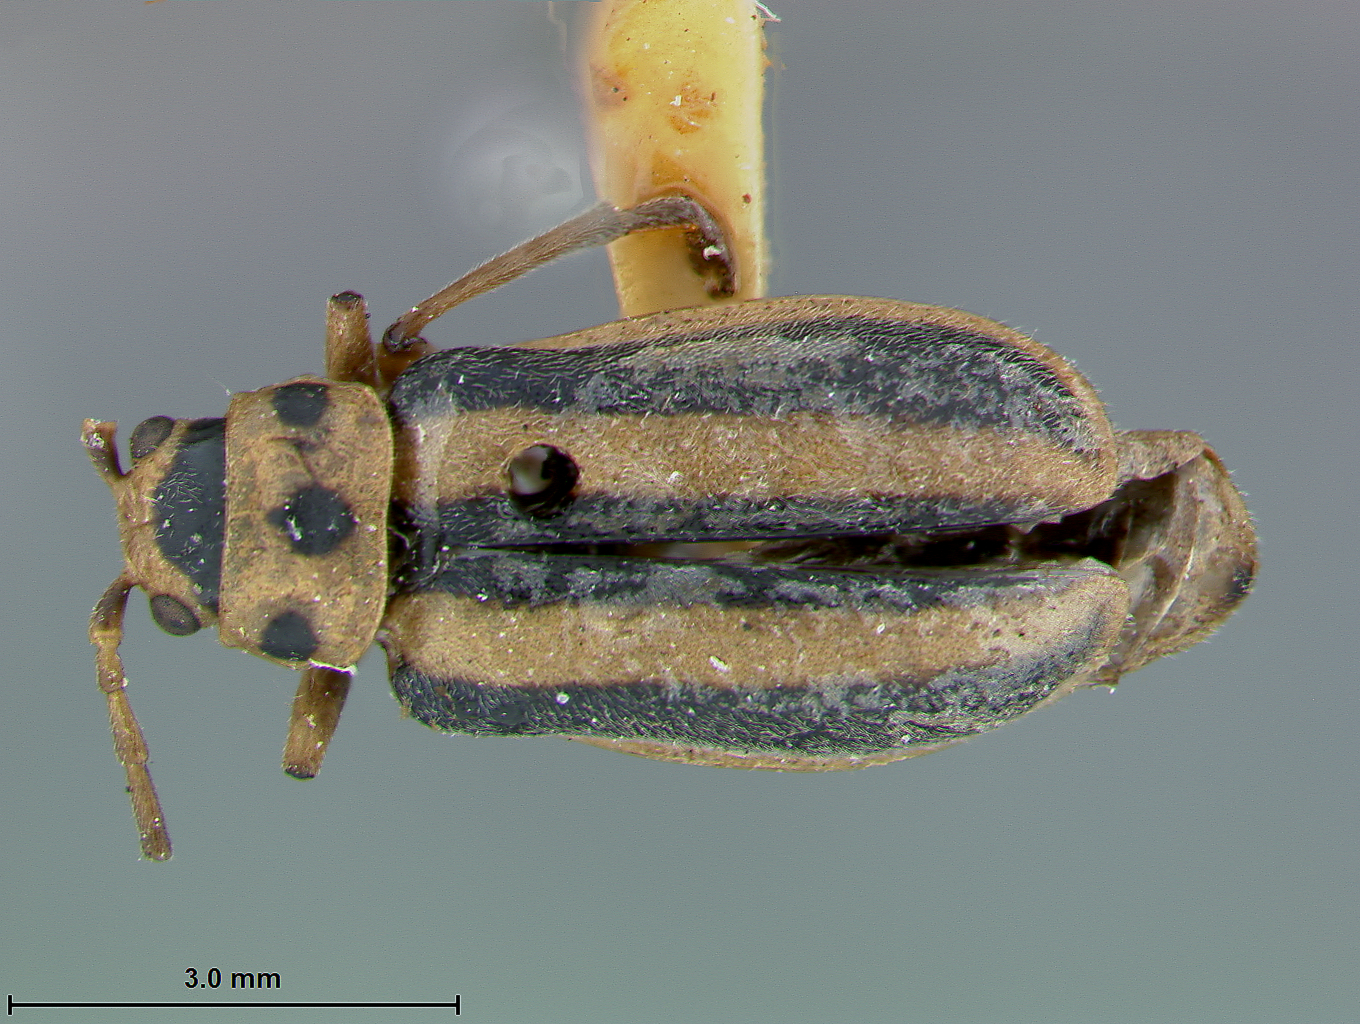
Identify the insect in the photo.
Trirhabda borealis
